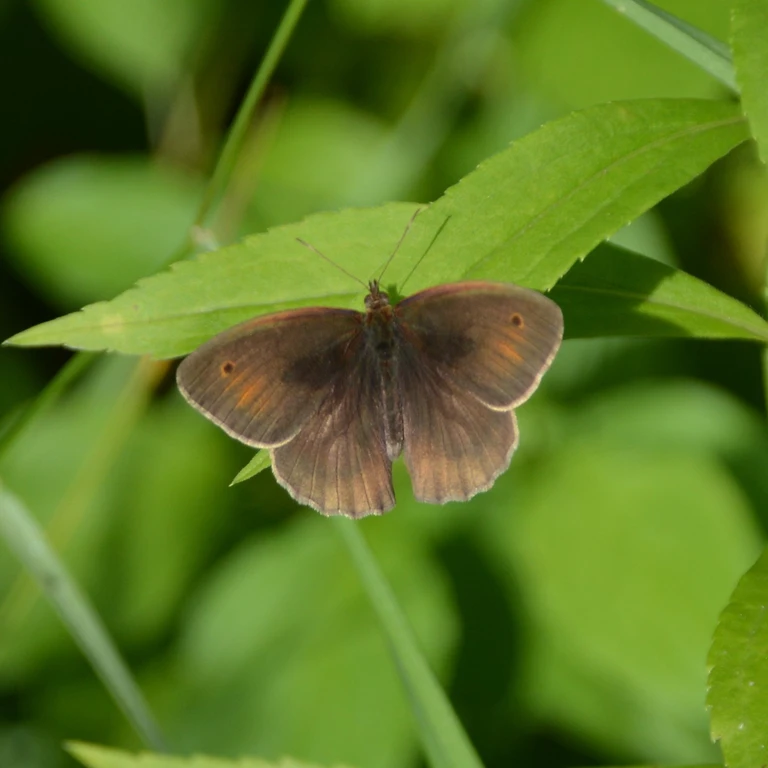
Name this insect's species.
Maniola jurtina
